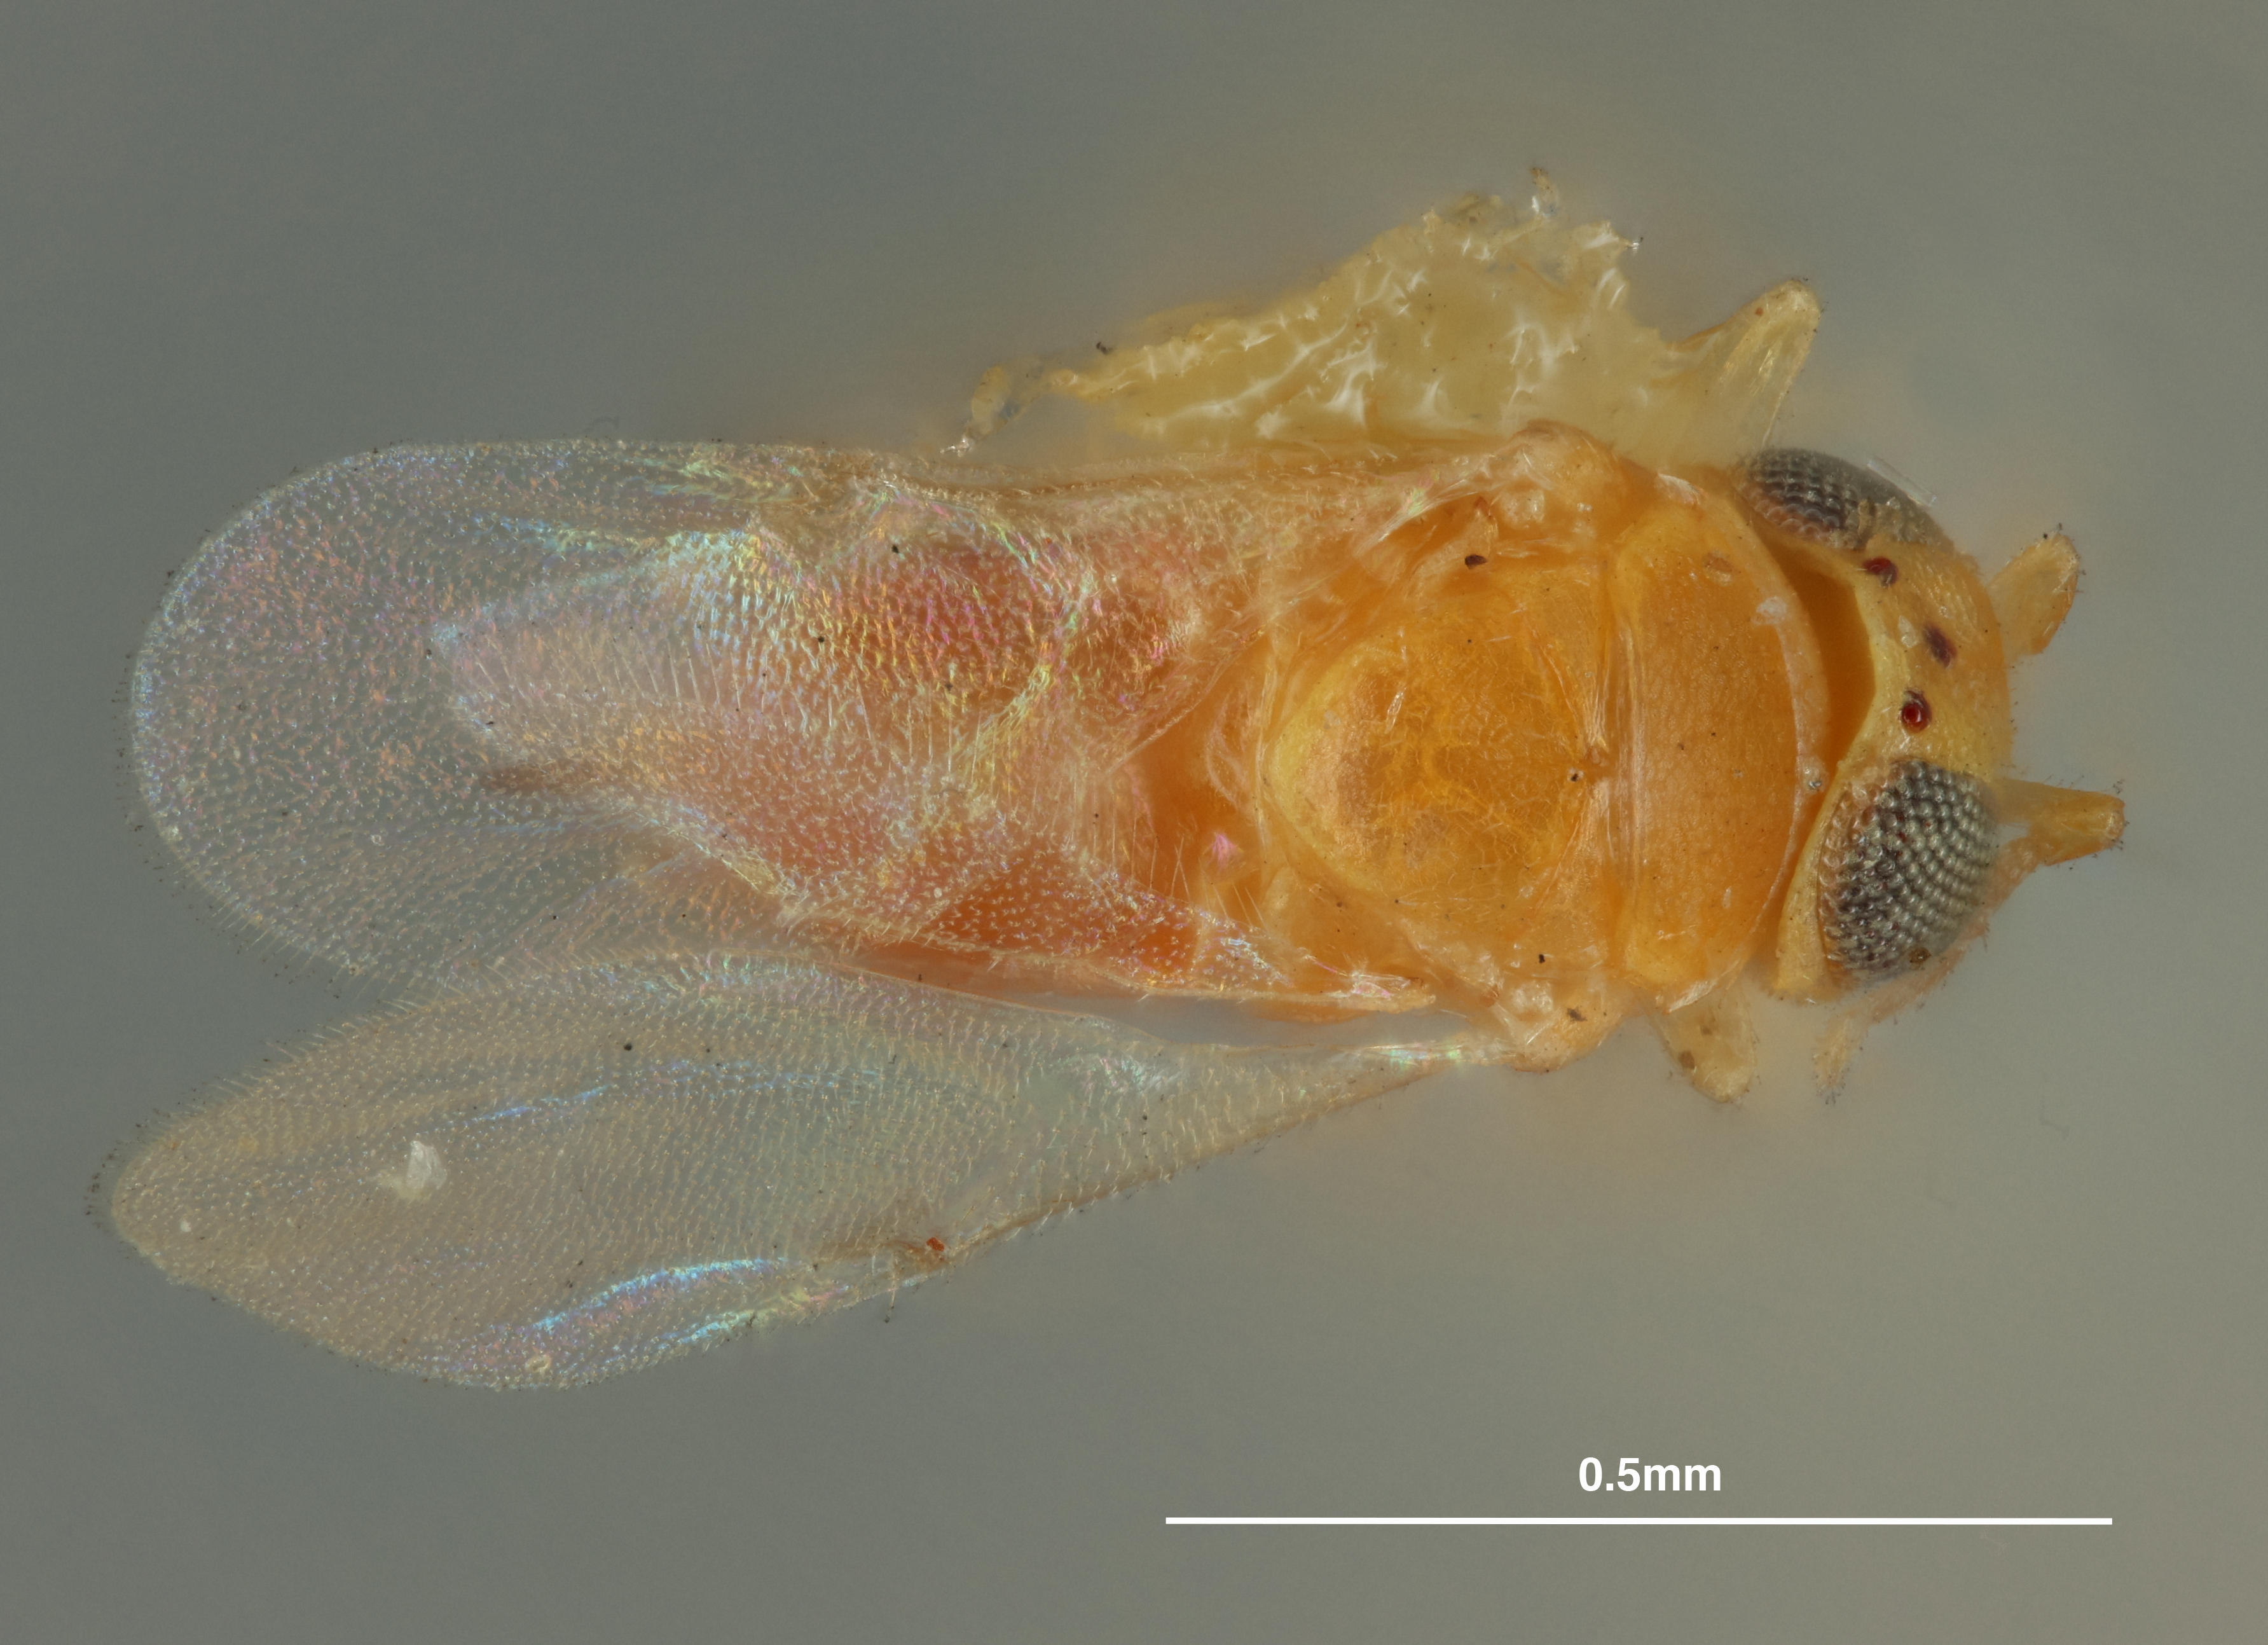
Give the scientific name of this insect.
Acerophagus erii
